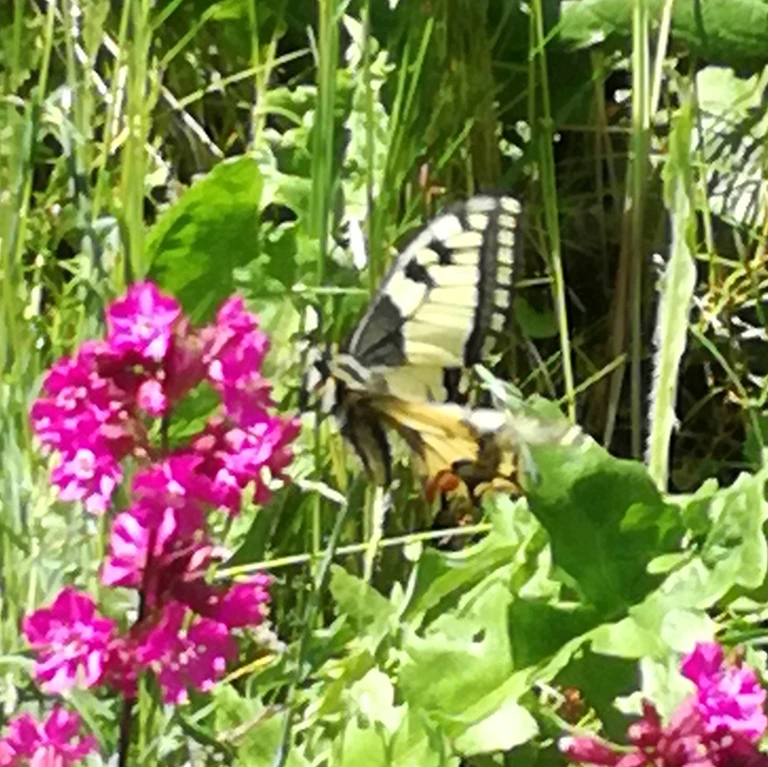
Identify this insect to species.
Papilio machaon
